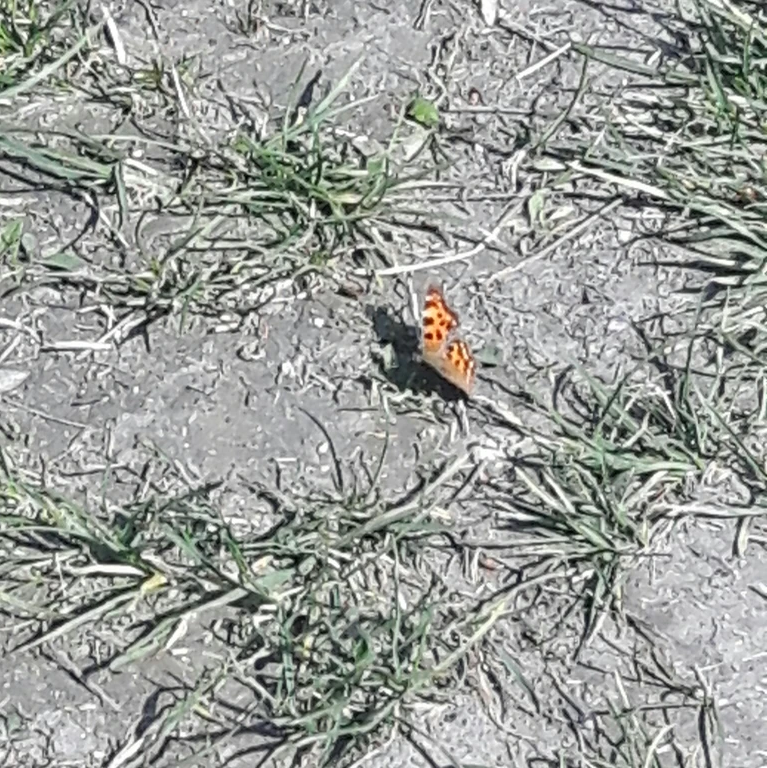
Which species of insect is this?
Polygonia c-album
